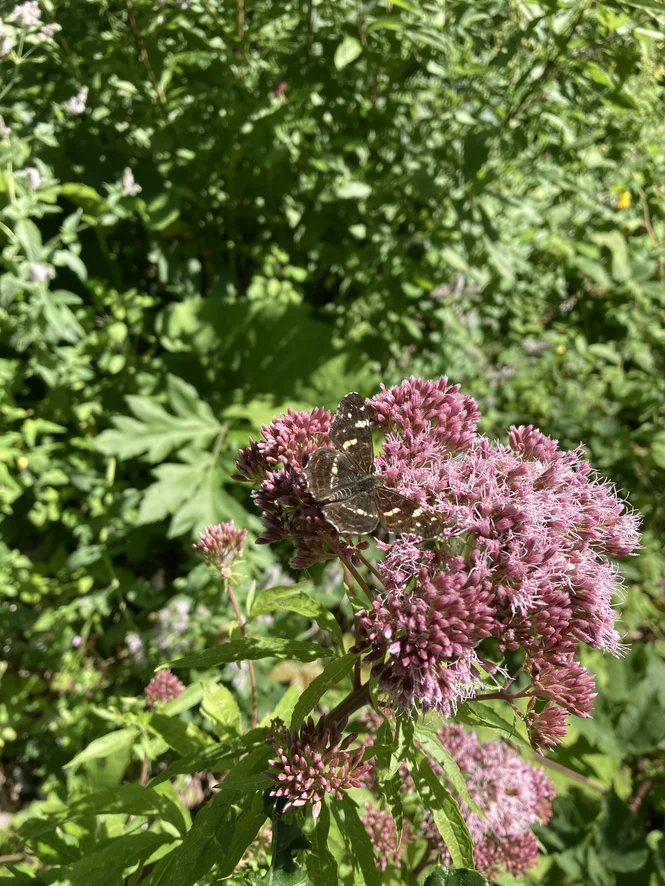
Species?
Araschnia levana
